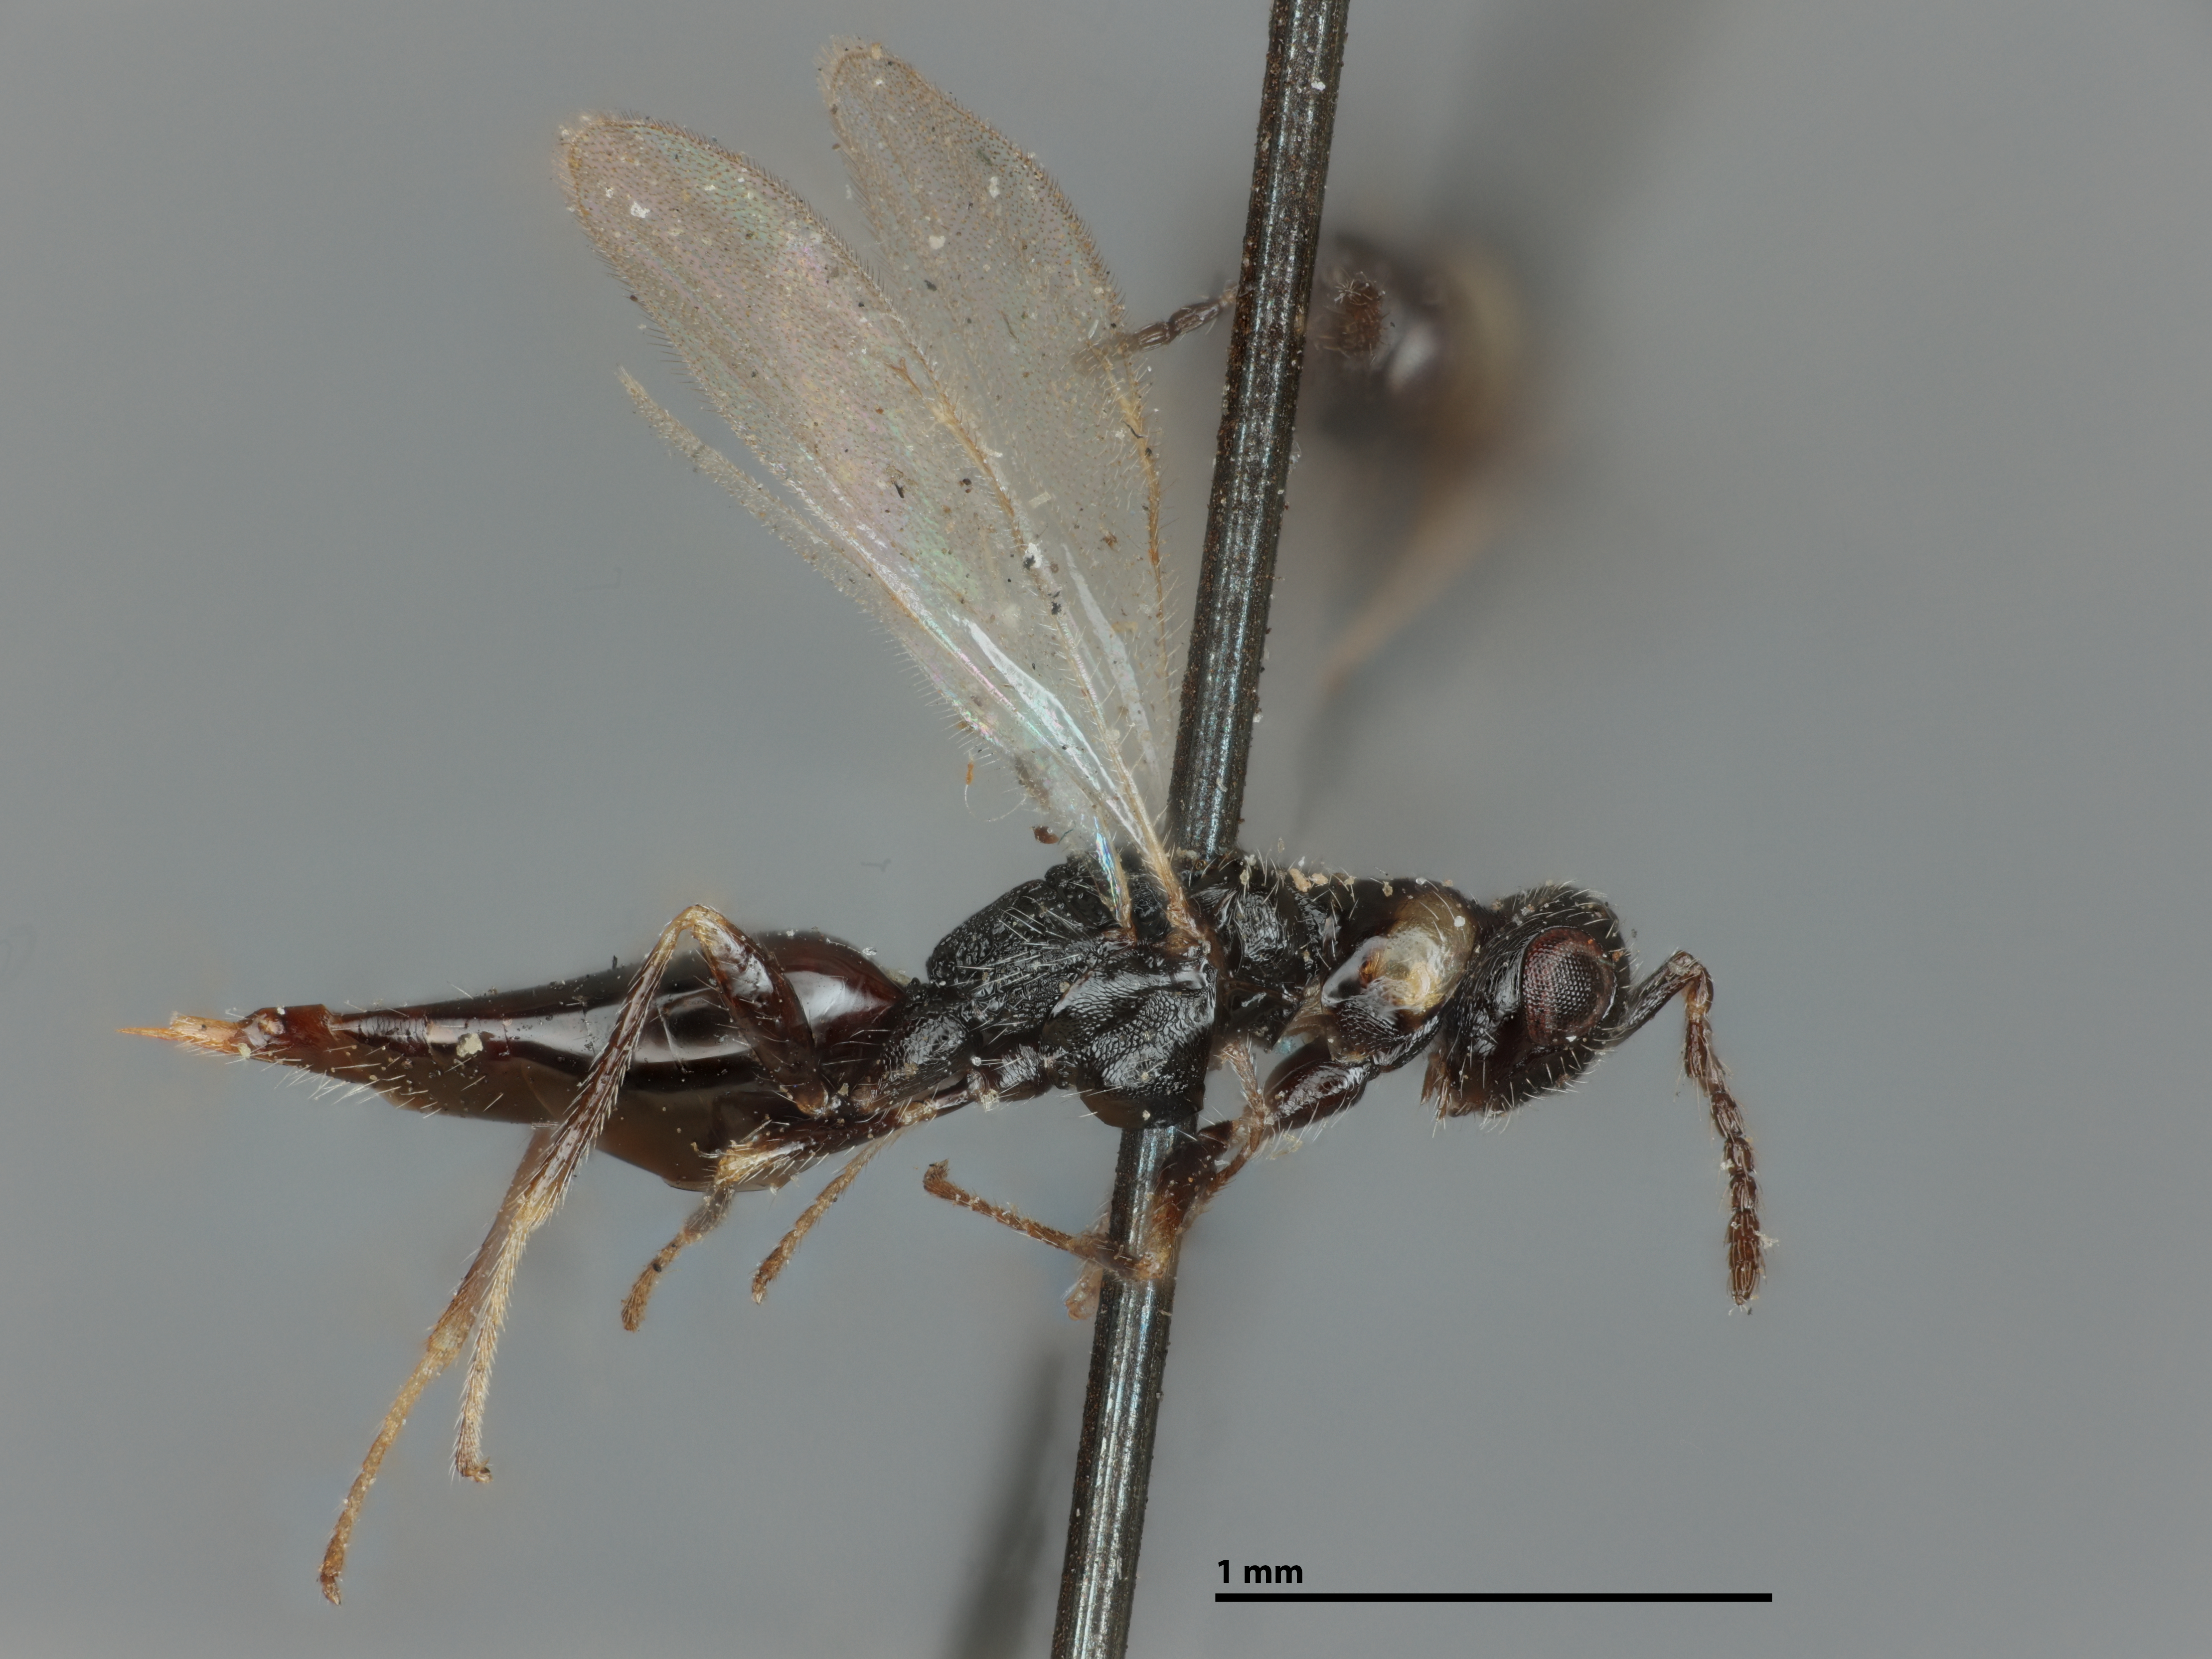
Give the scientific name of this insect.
Isosoma bromicola
